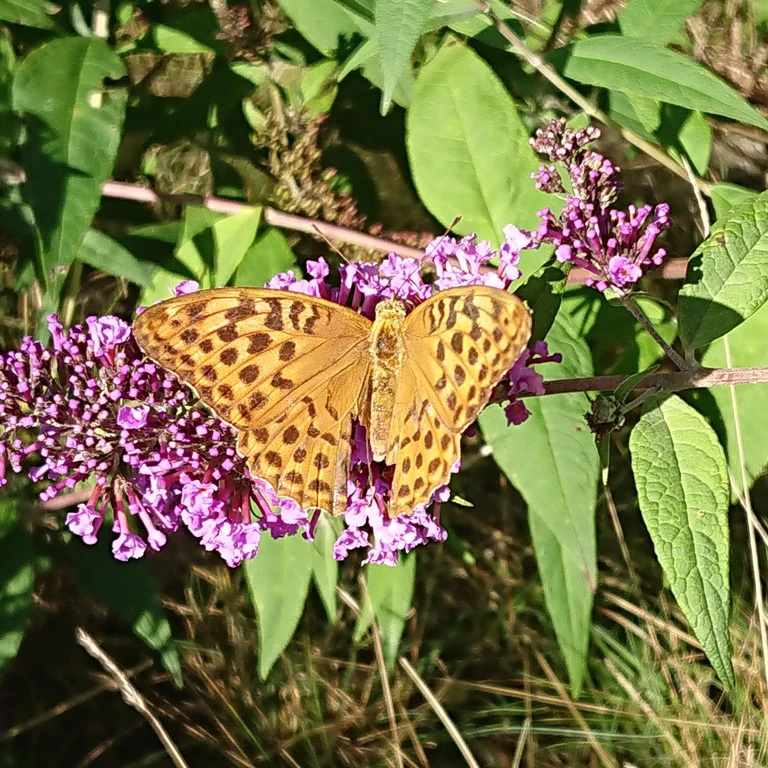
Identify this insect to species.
Argynnis paphia
